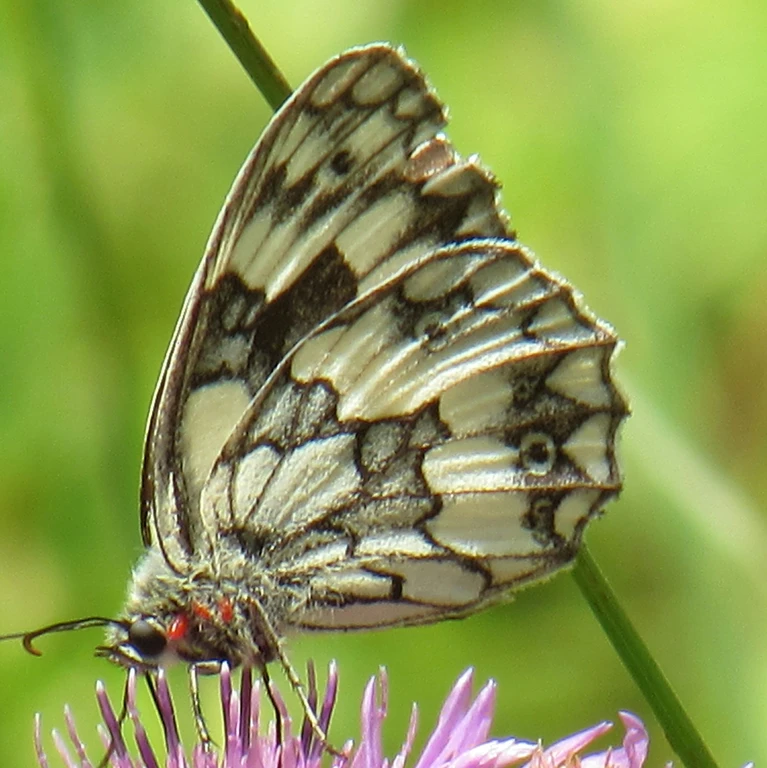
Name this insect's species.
Melanargia galathea
